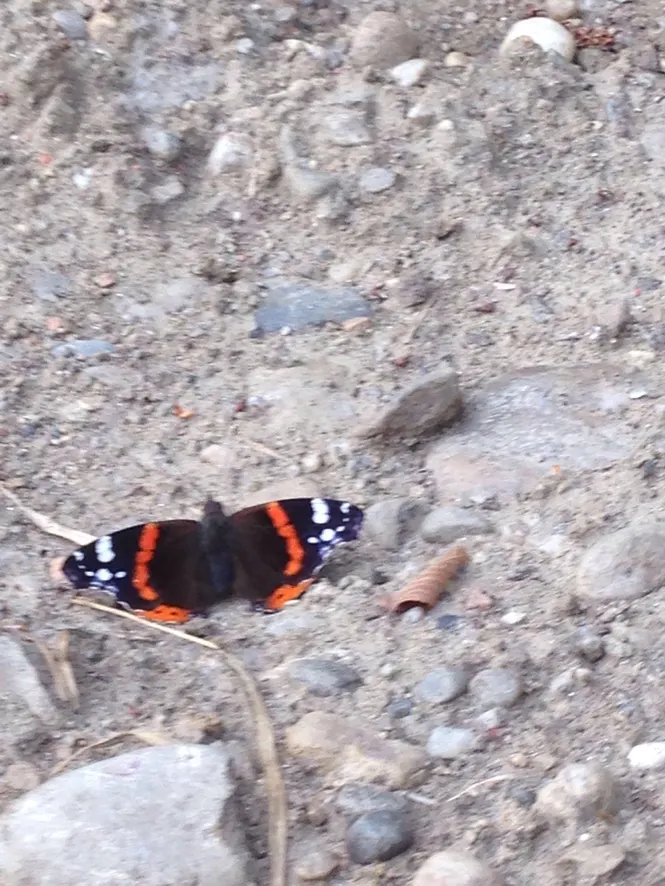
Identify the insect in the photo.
Vanessa atalanta
